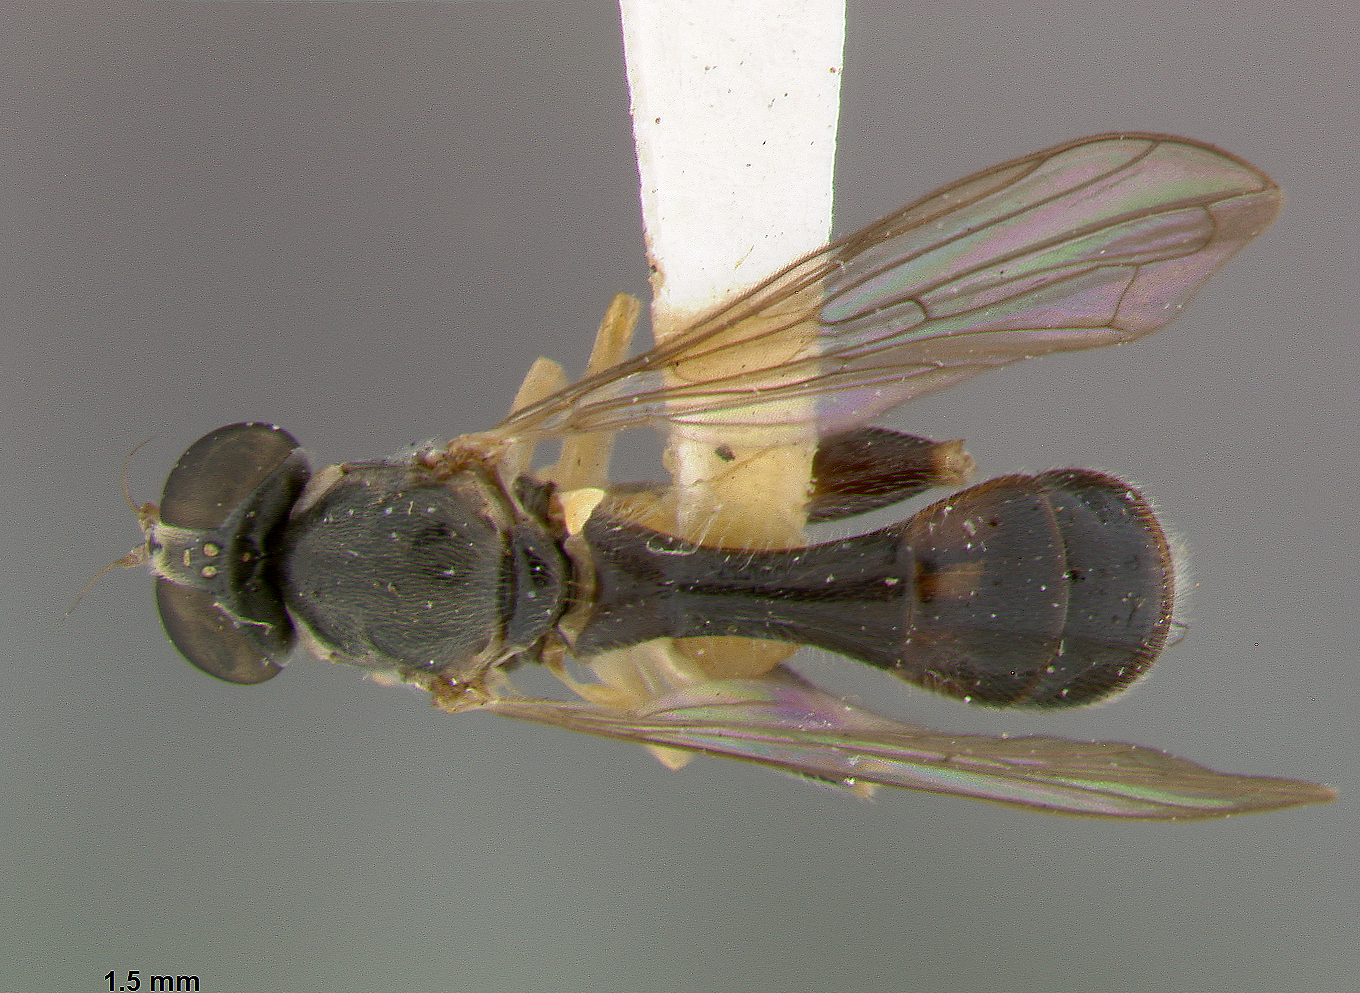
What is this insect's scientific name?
Sphegina flavimana
